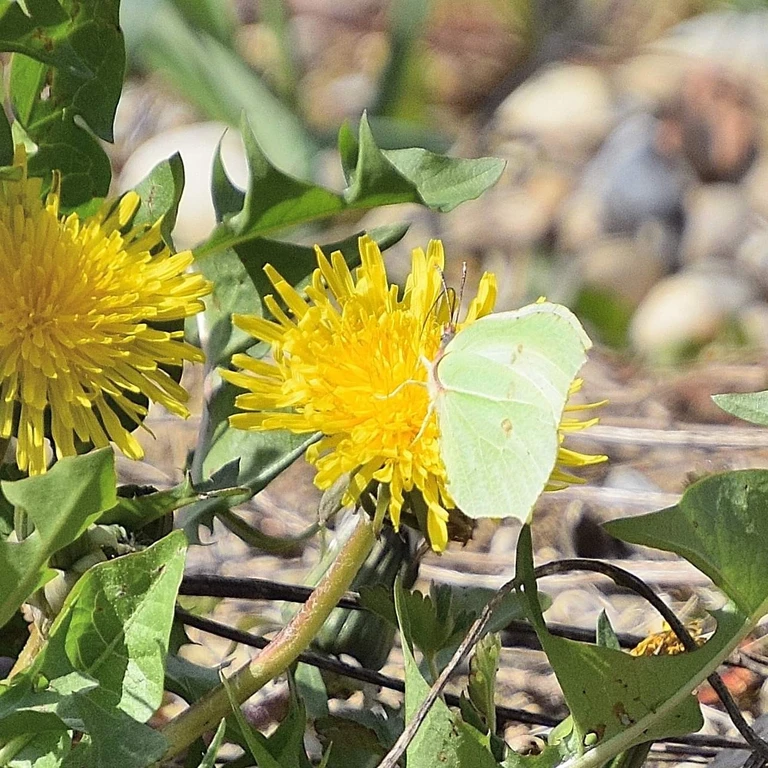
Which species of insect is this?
Gonepteryx rhamni
